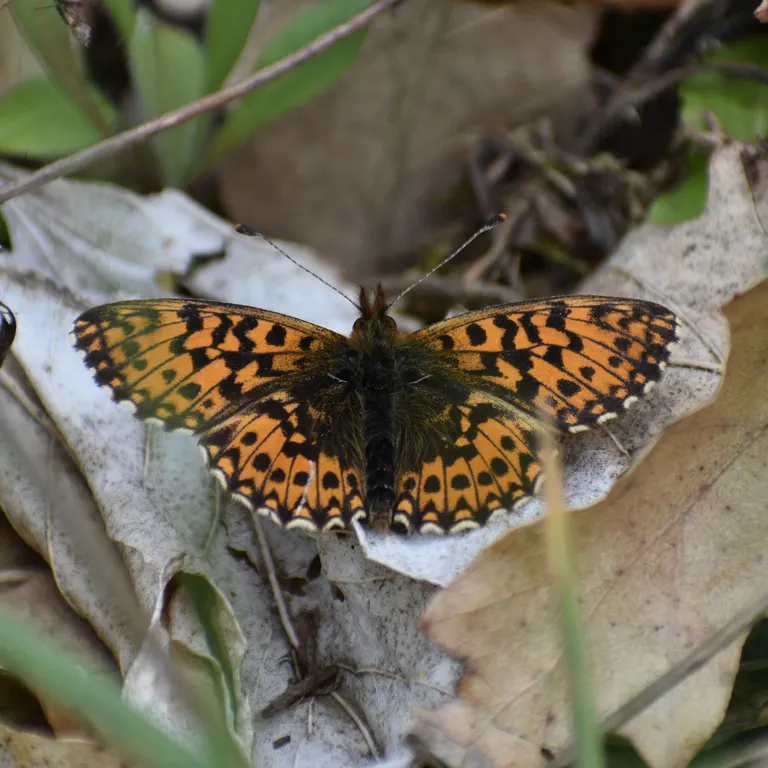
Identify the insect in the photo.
Boloria dia
